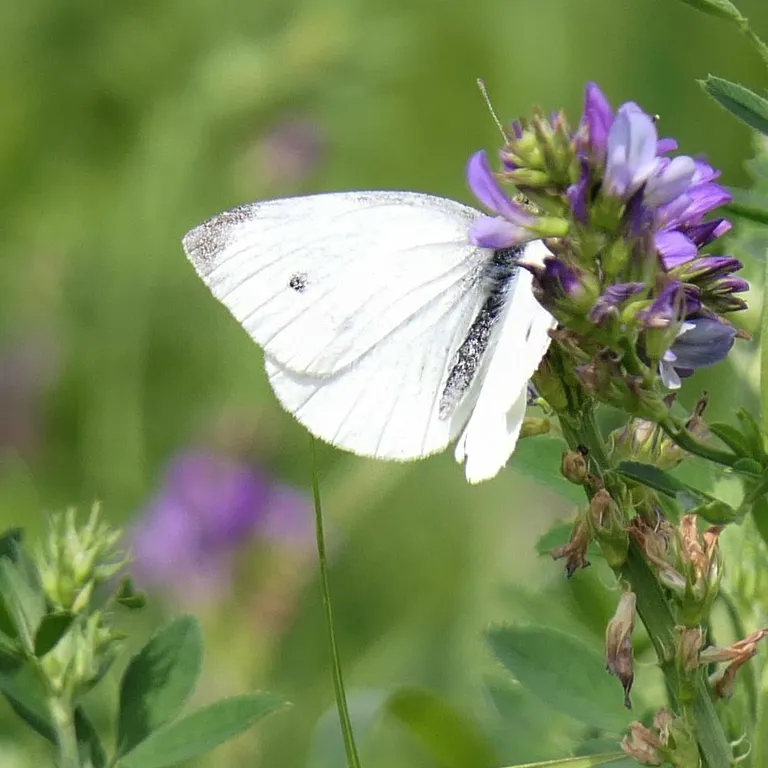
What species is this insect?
Pieris rapae
